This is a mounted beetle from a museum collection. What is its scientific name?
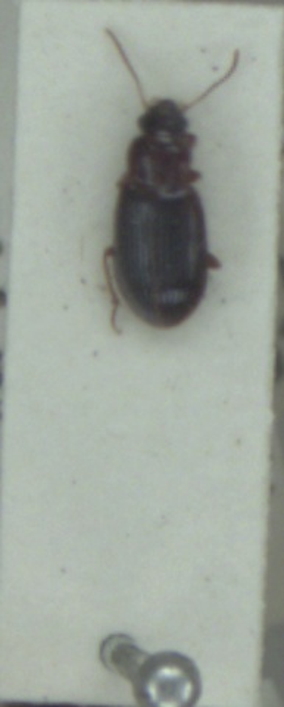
Bradycellus verbasci
